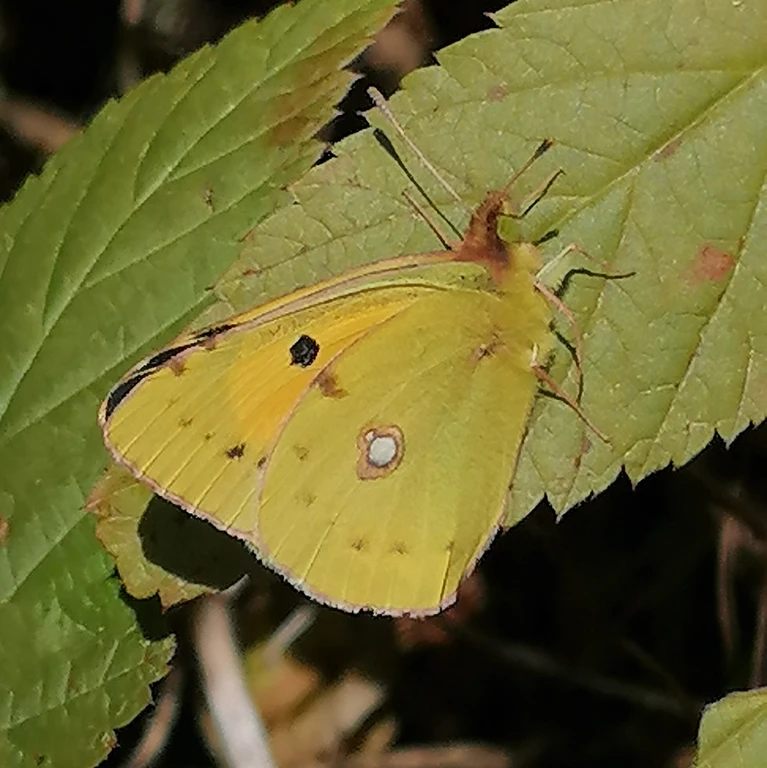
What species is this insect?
Colias croceus
